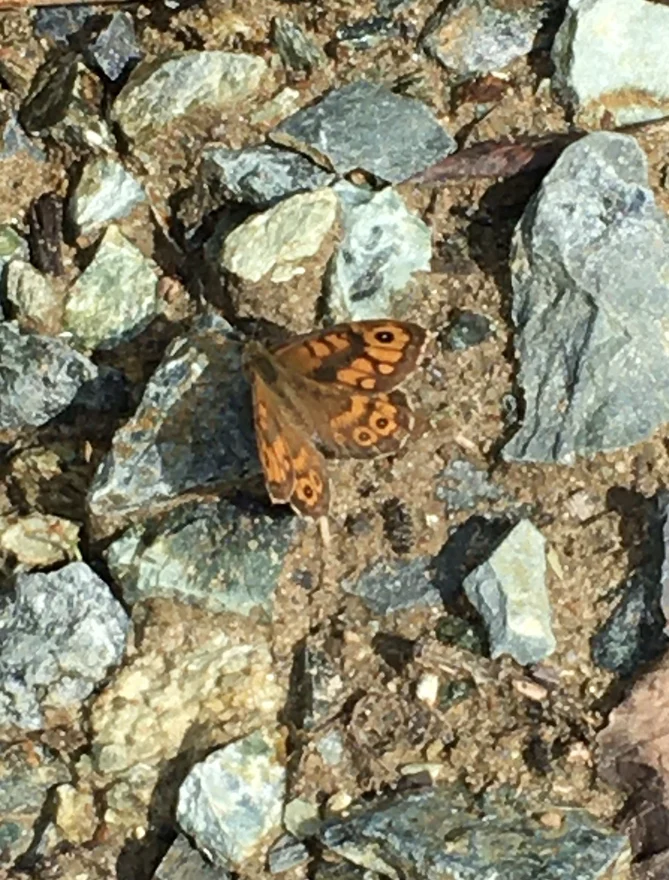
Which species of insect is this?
Lasiommata megera (also Pararge megera)
